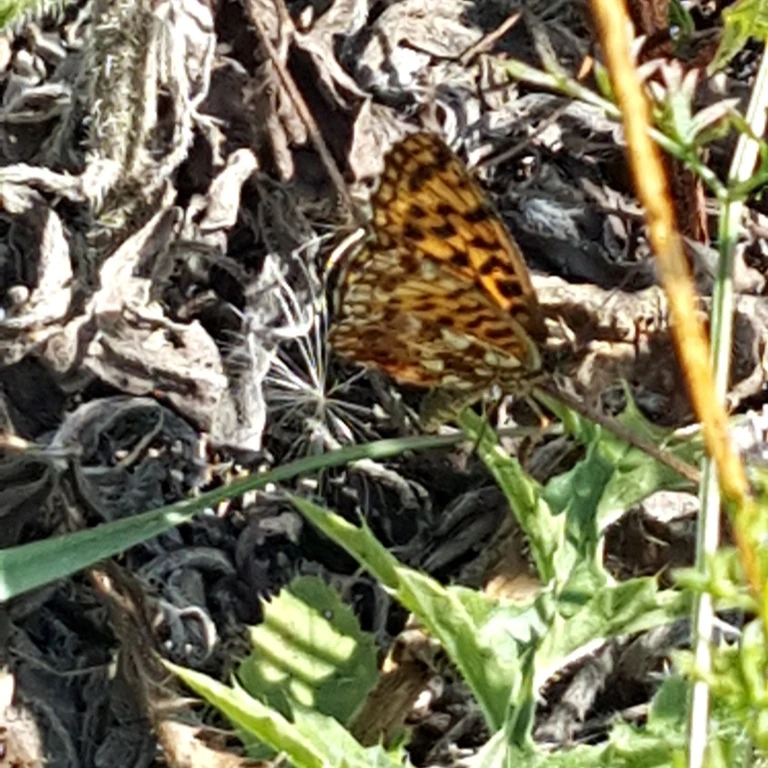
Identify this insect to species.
Boloria dia
